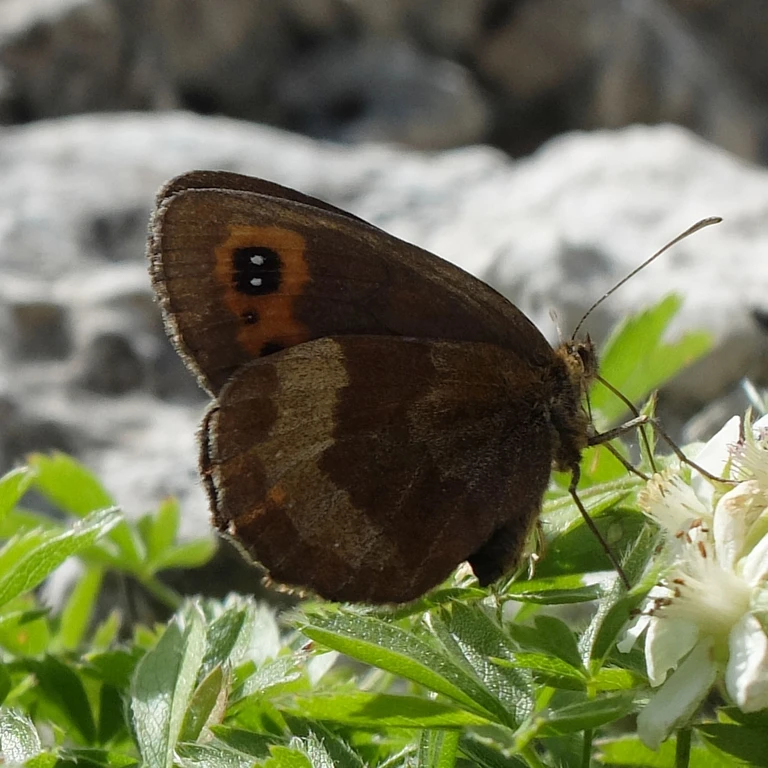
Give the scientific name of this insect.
Erebia aethiops
